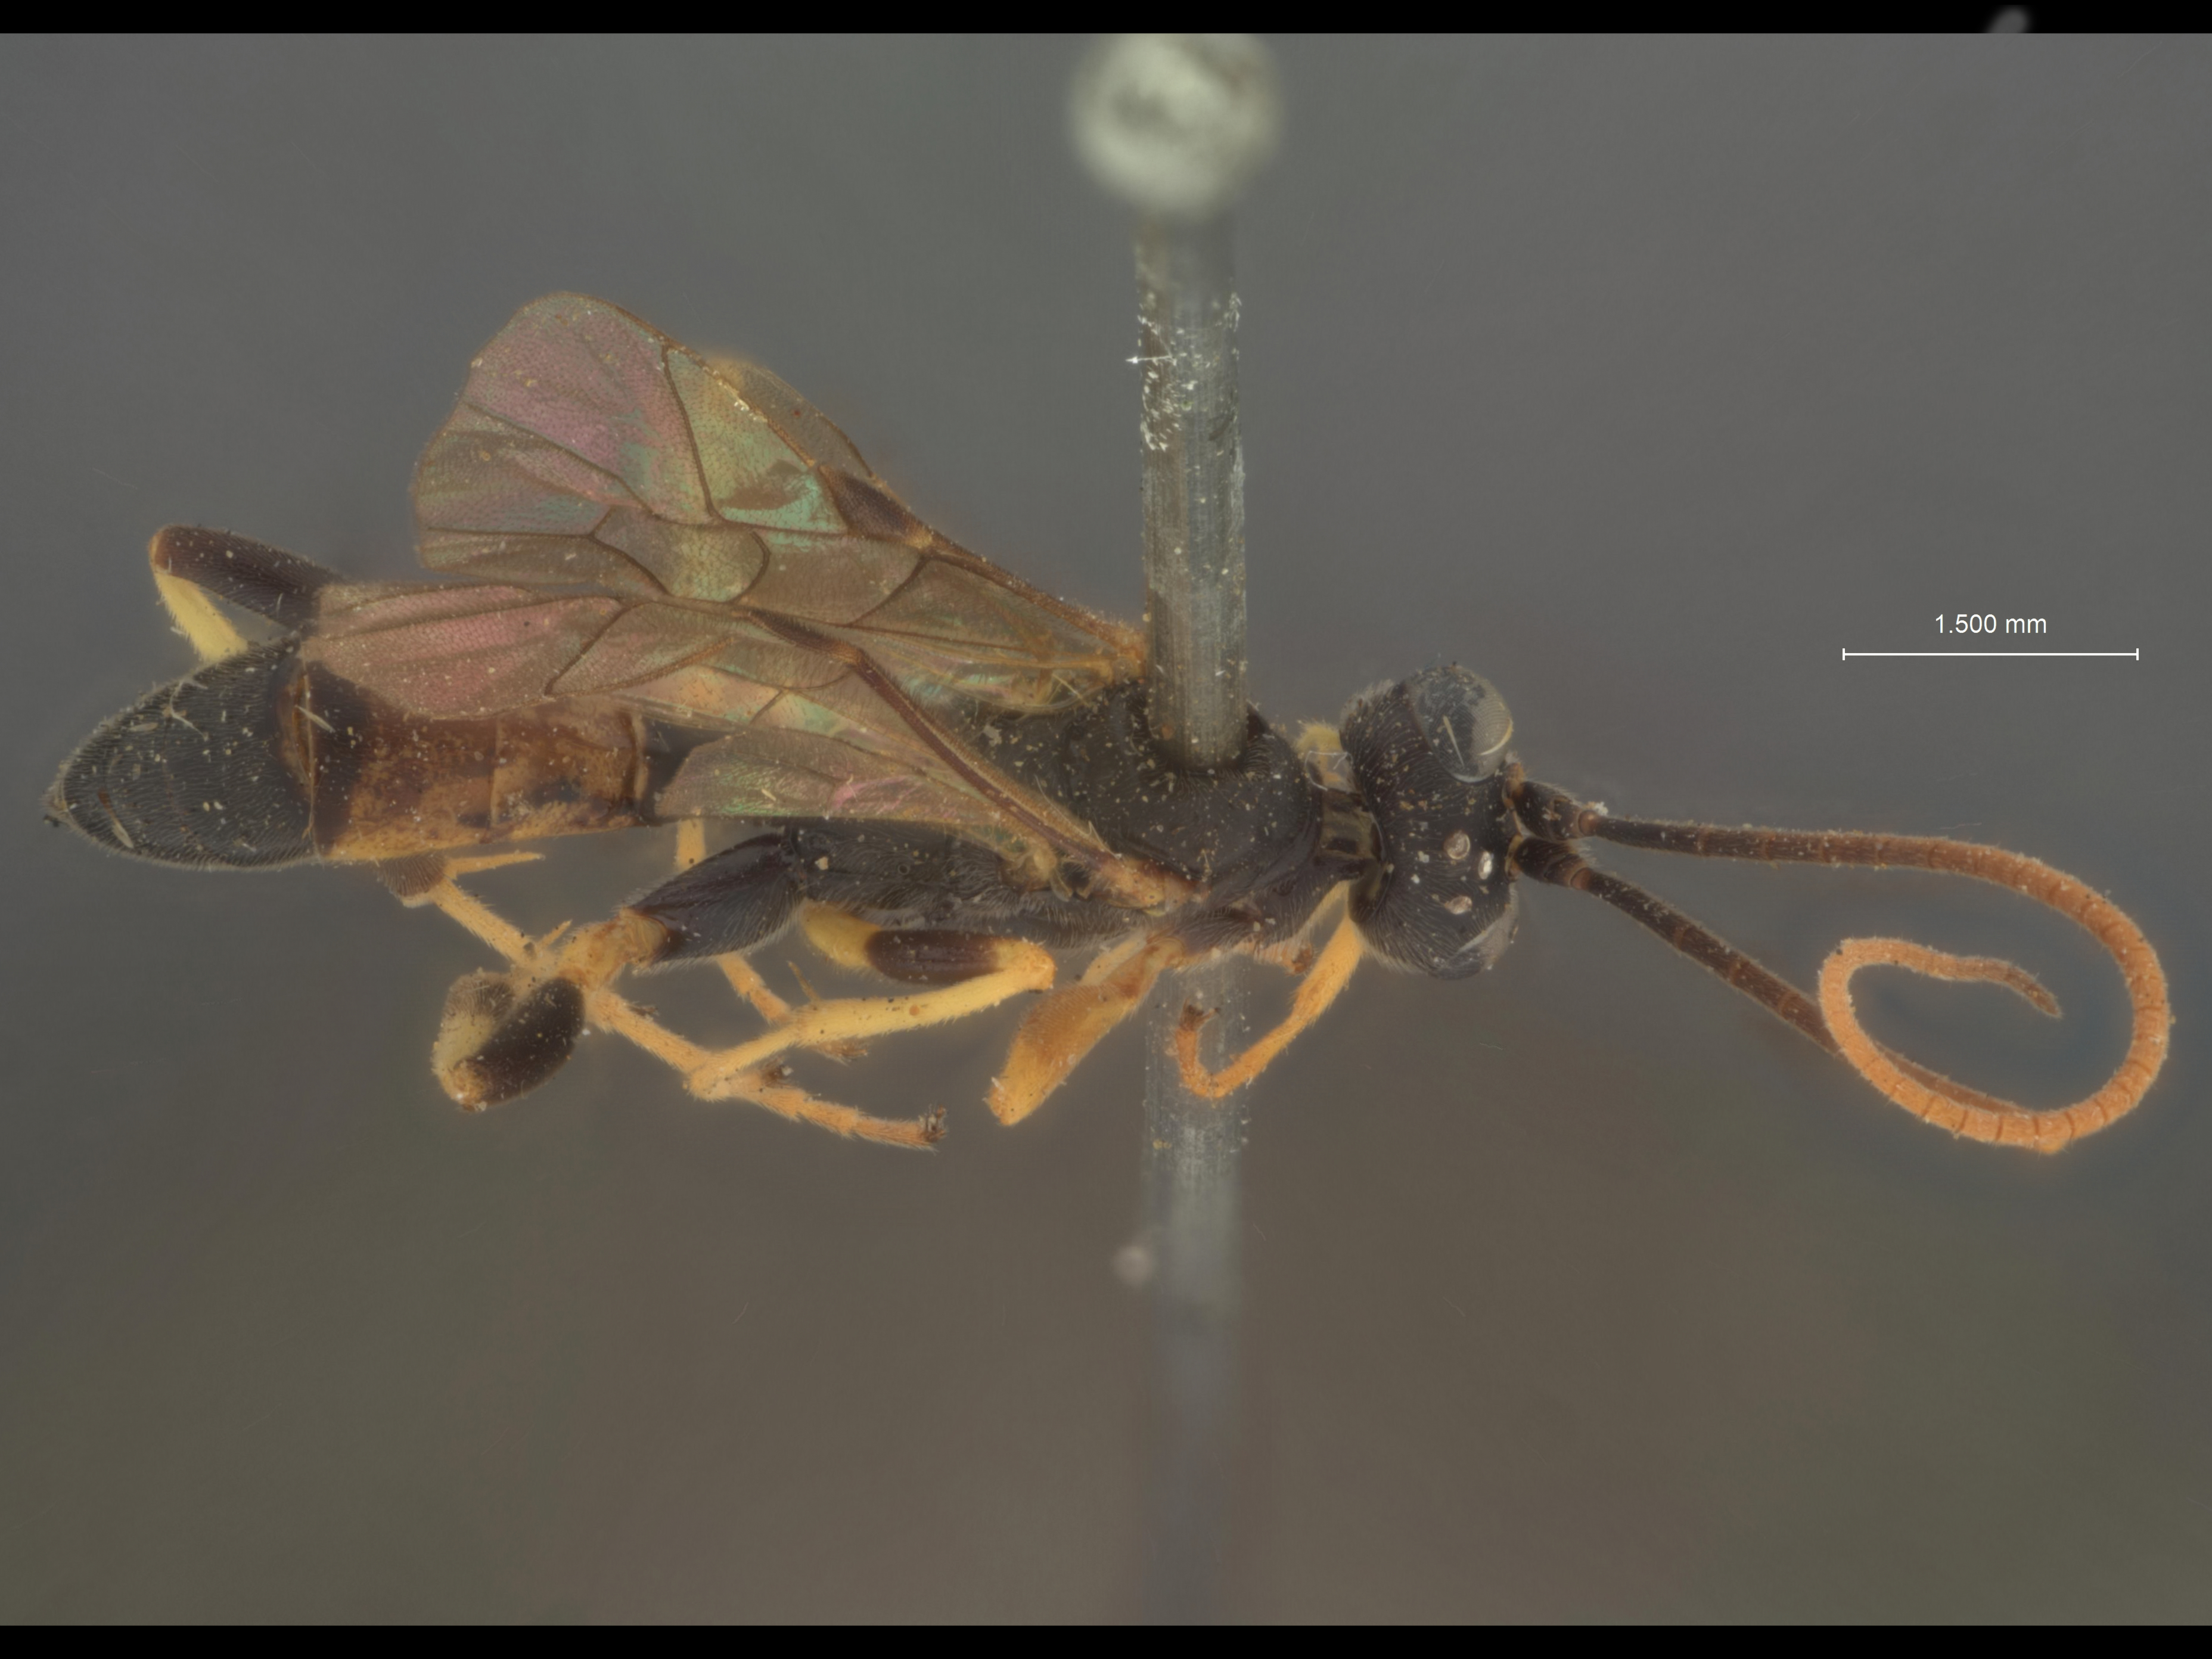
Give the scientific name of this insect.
Scopesis monticola
